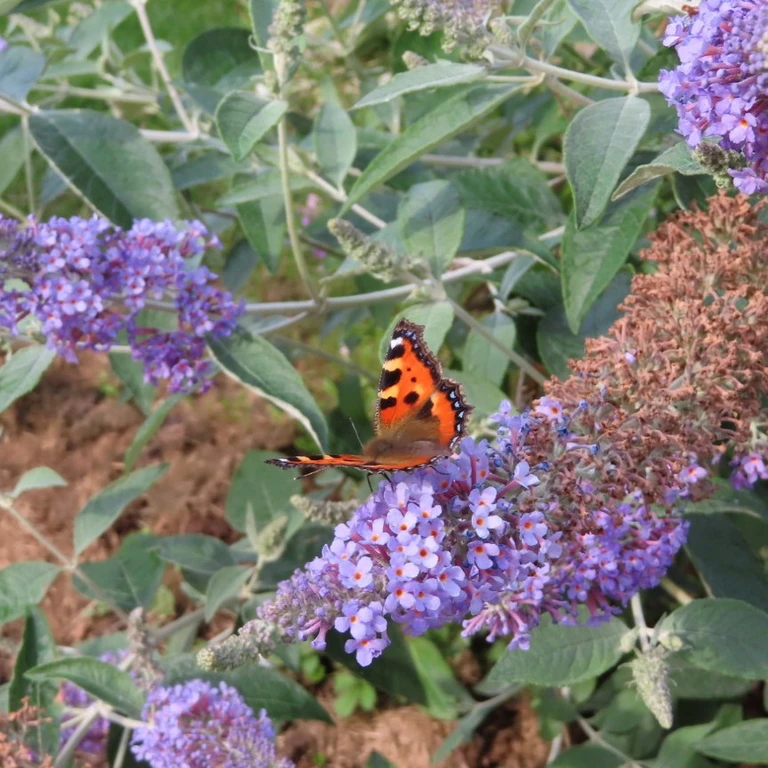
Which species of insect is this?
Aglais urticae
